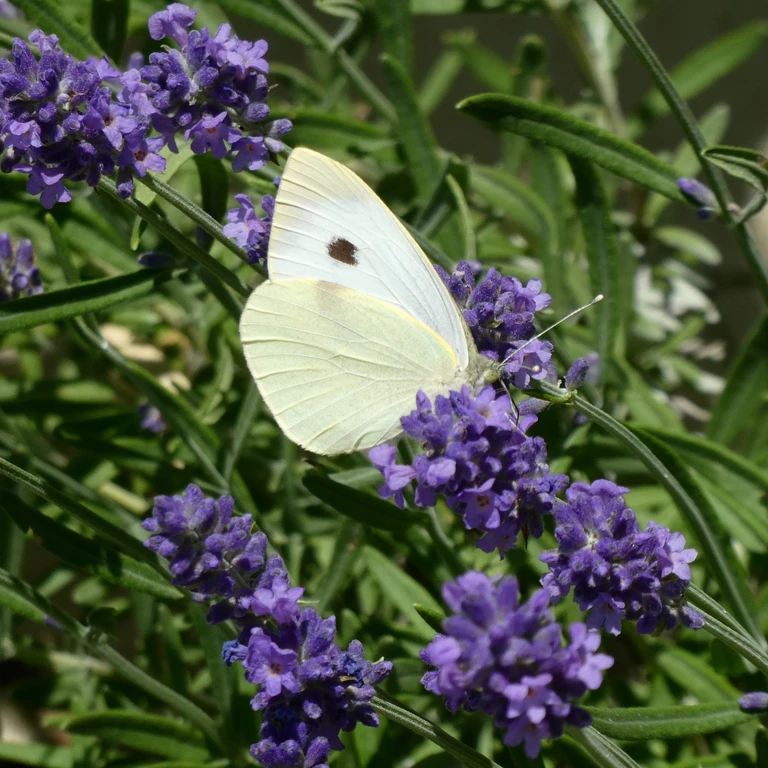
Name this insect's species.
Pieris brassicae
